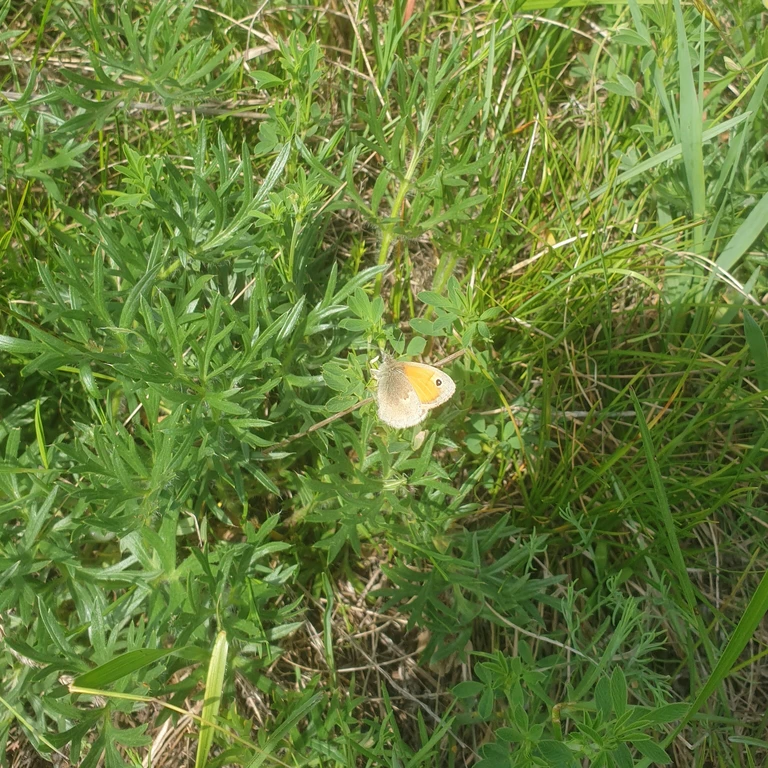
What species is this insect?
Coenonympha pamphilus
